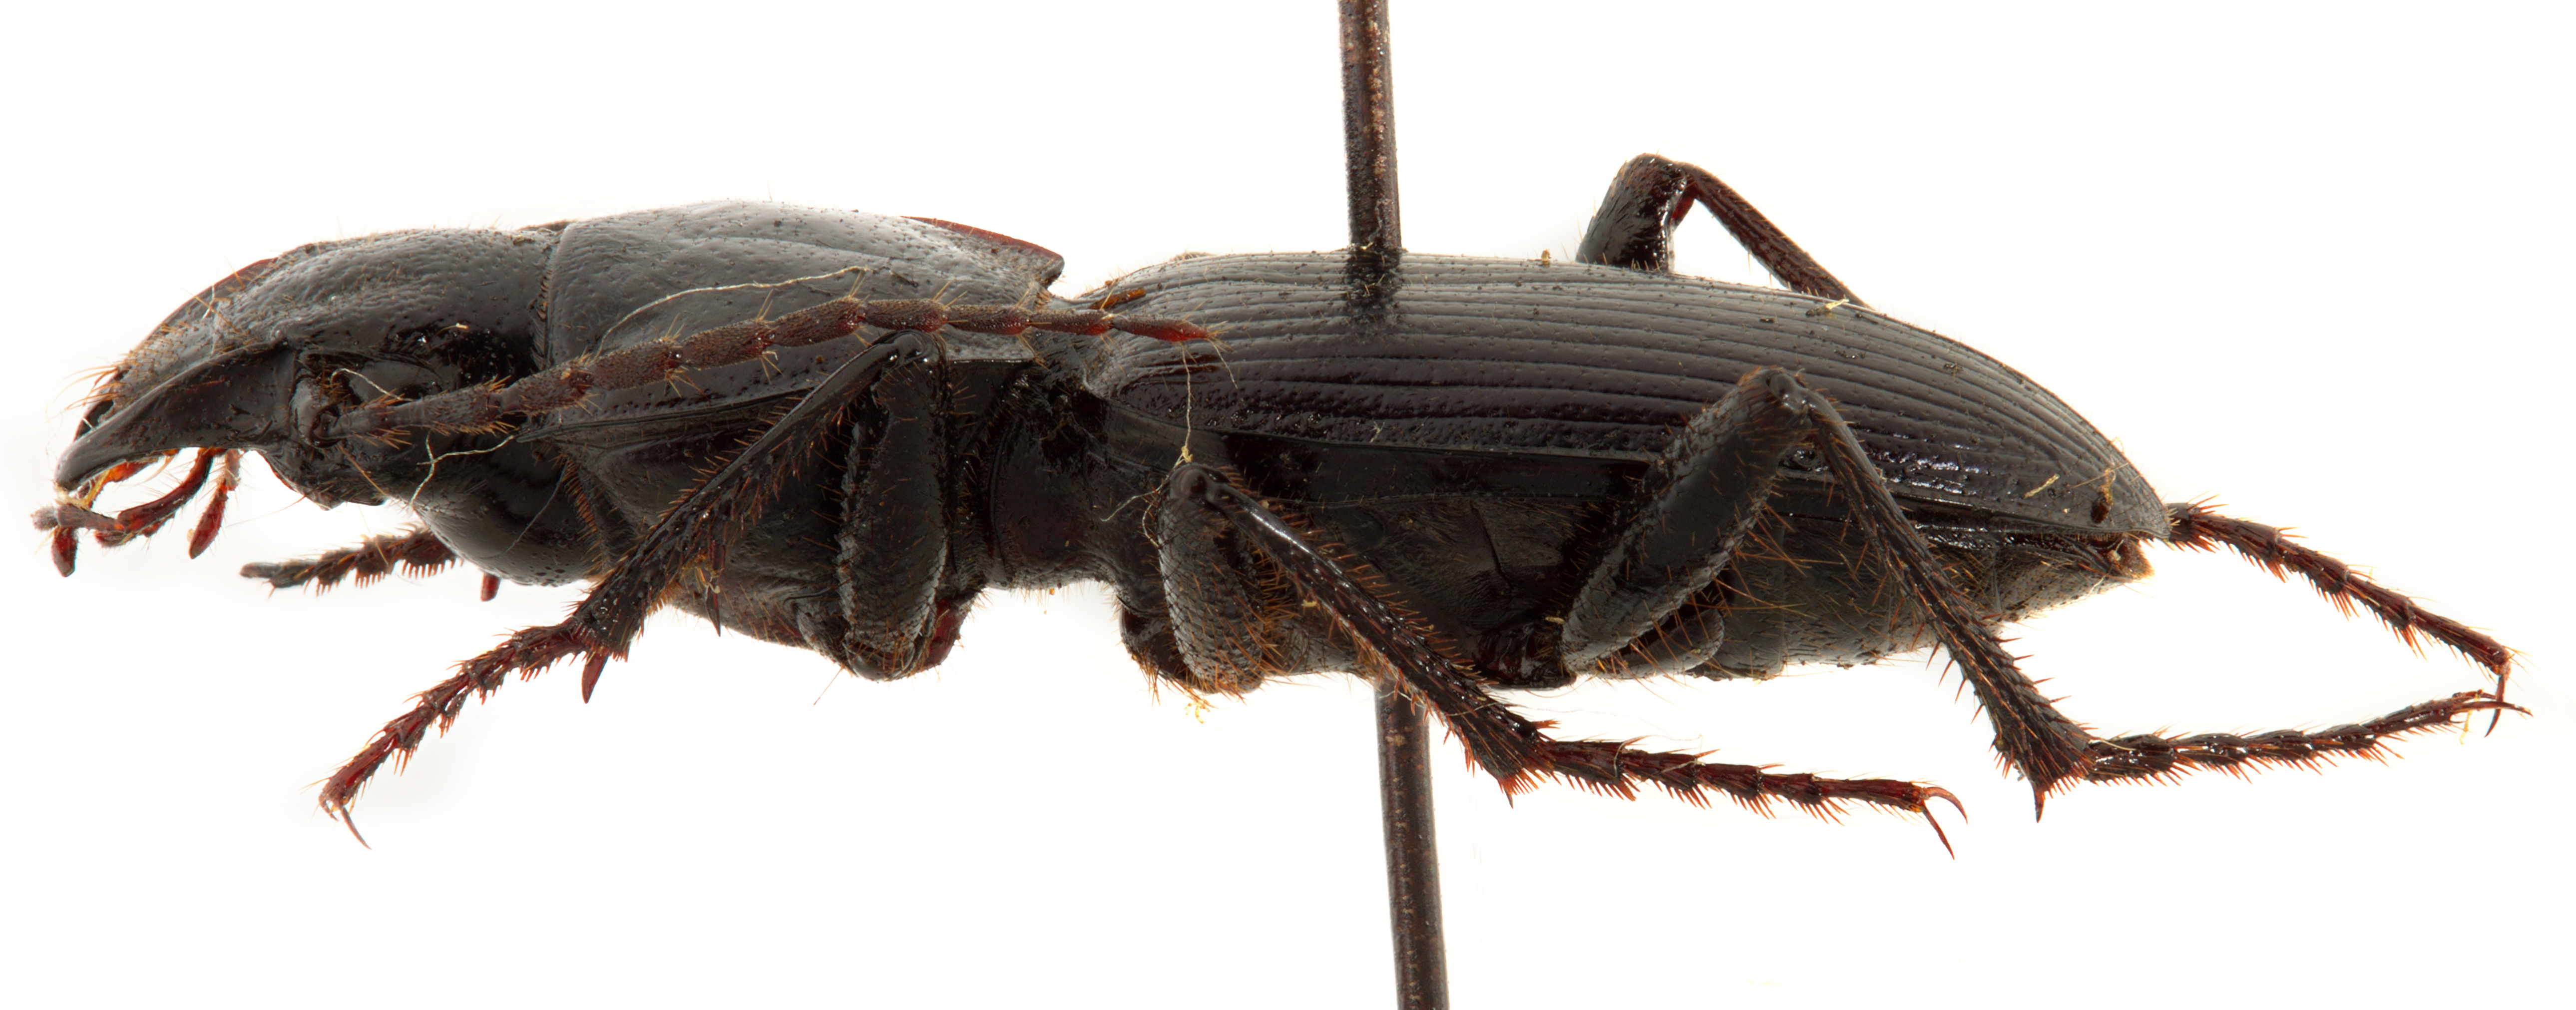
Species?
Bronislavia robusta
